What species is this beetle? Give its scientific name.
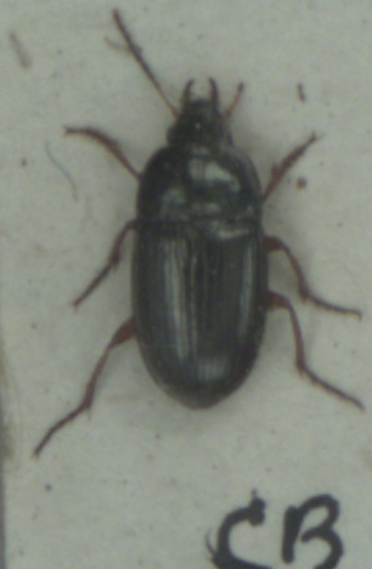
Amara familiaris
